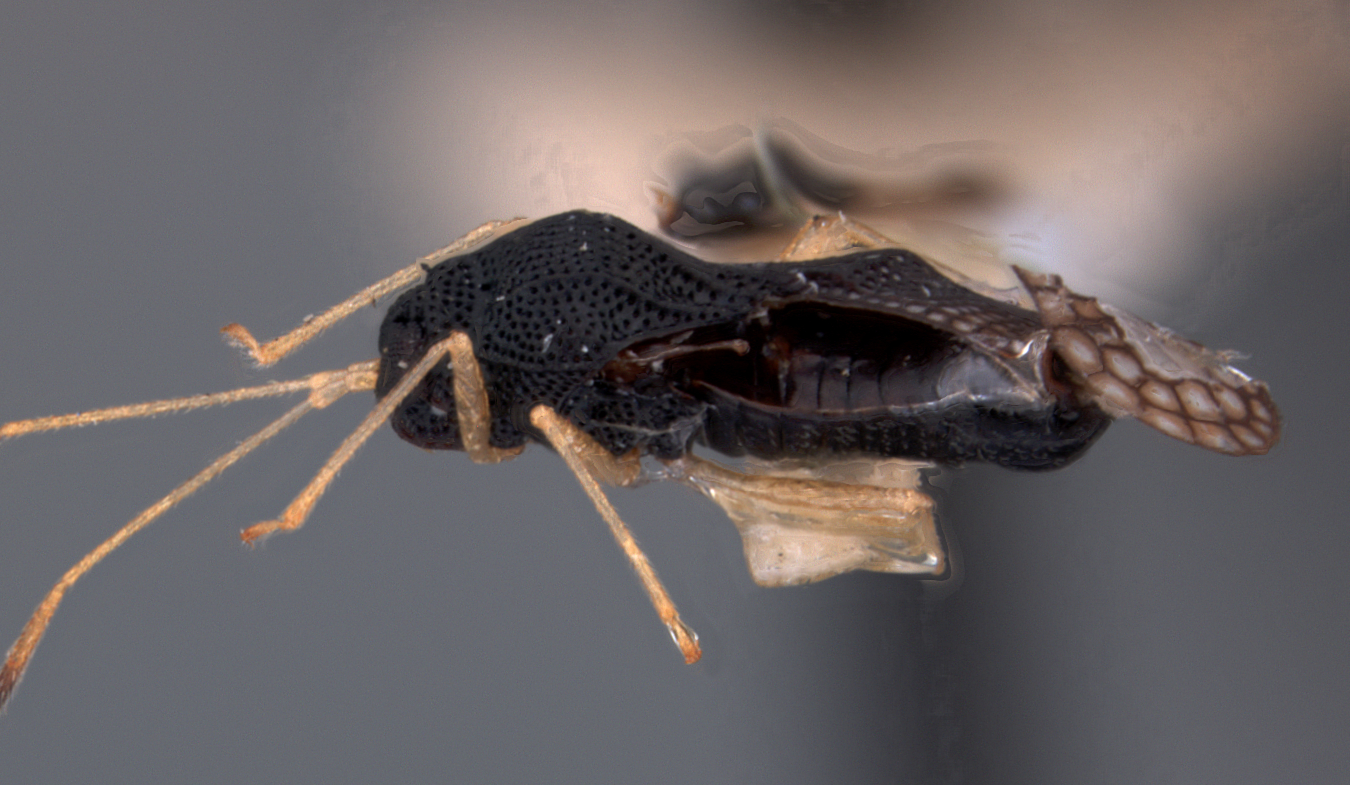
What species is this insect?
Amblystira socia
